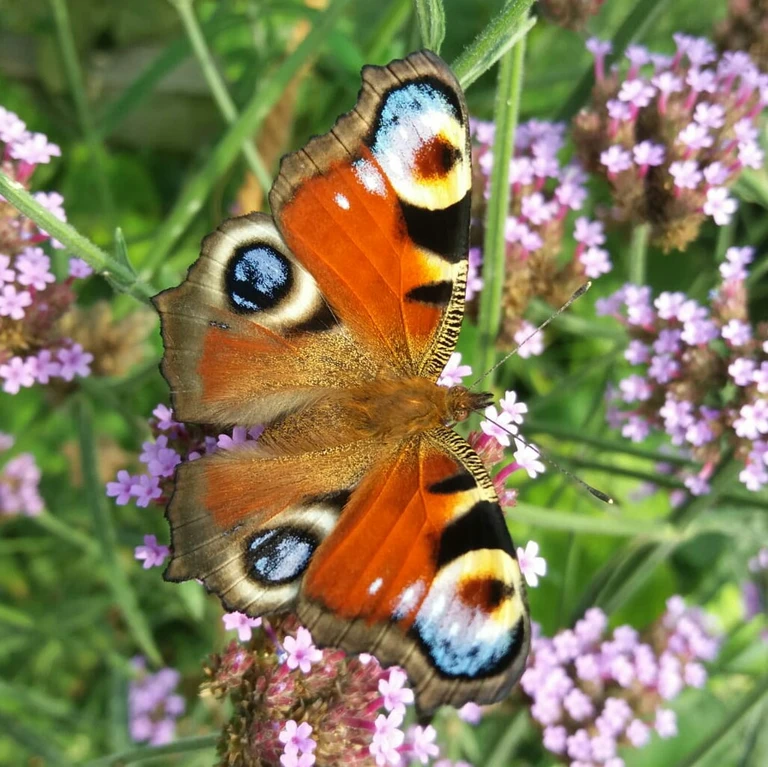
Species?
Aglais io
